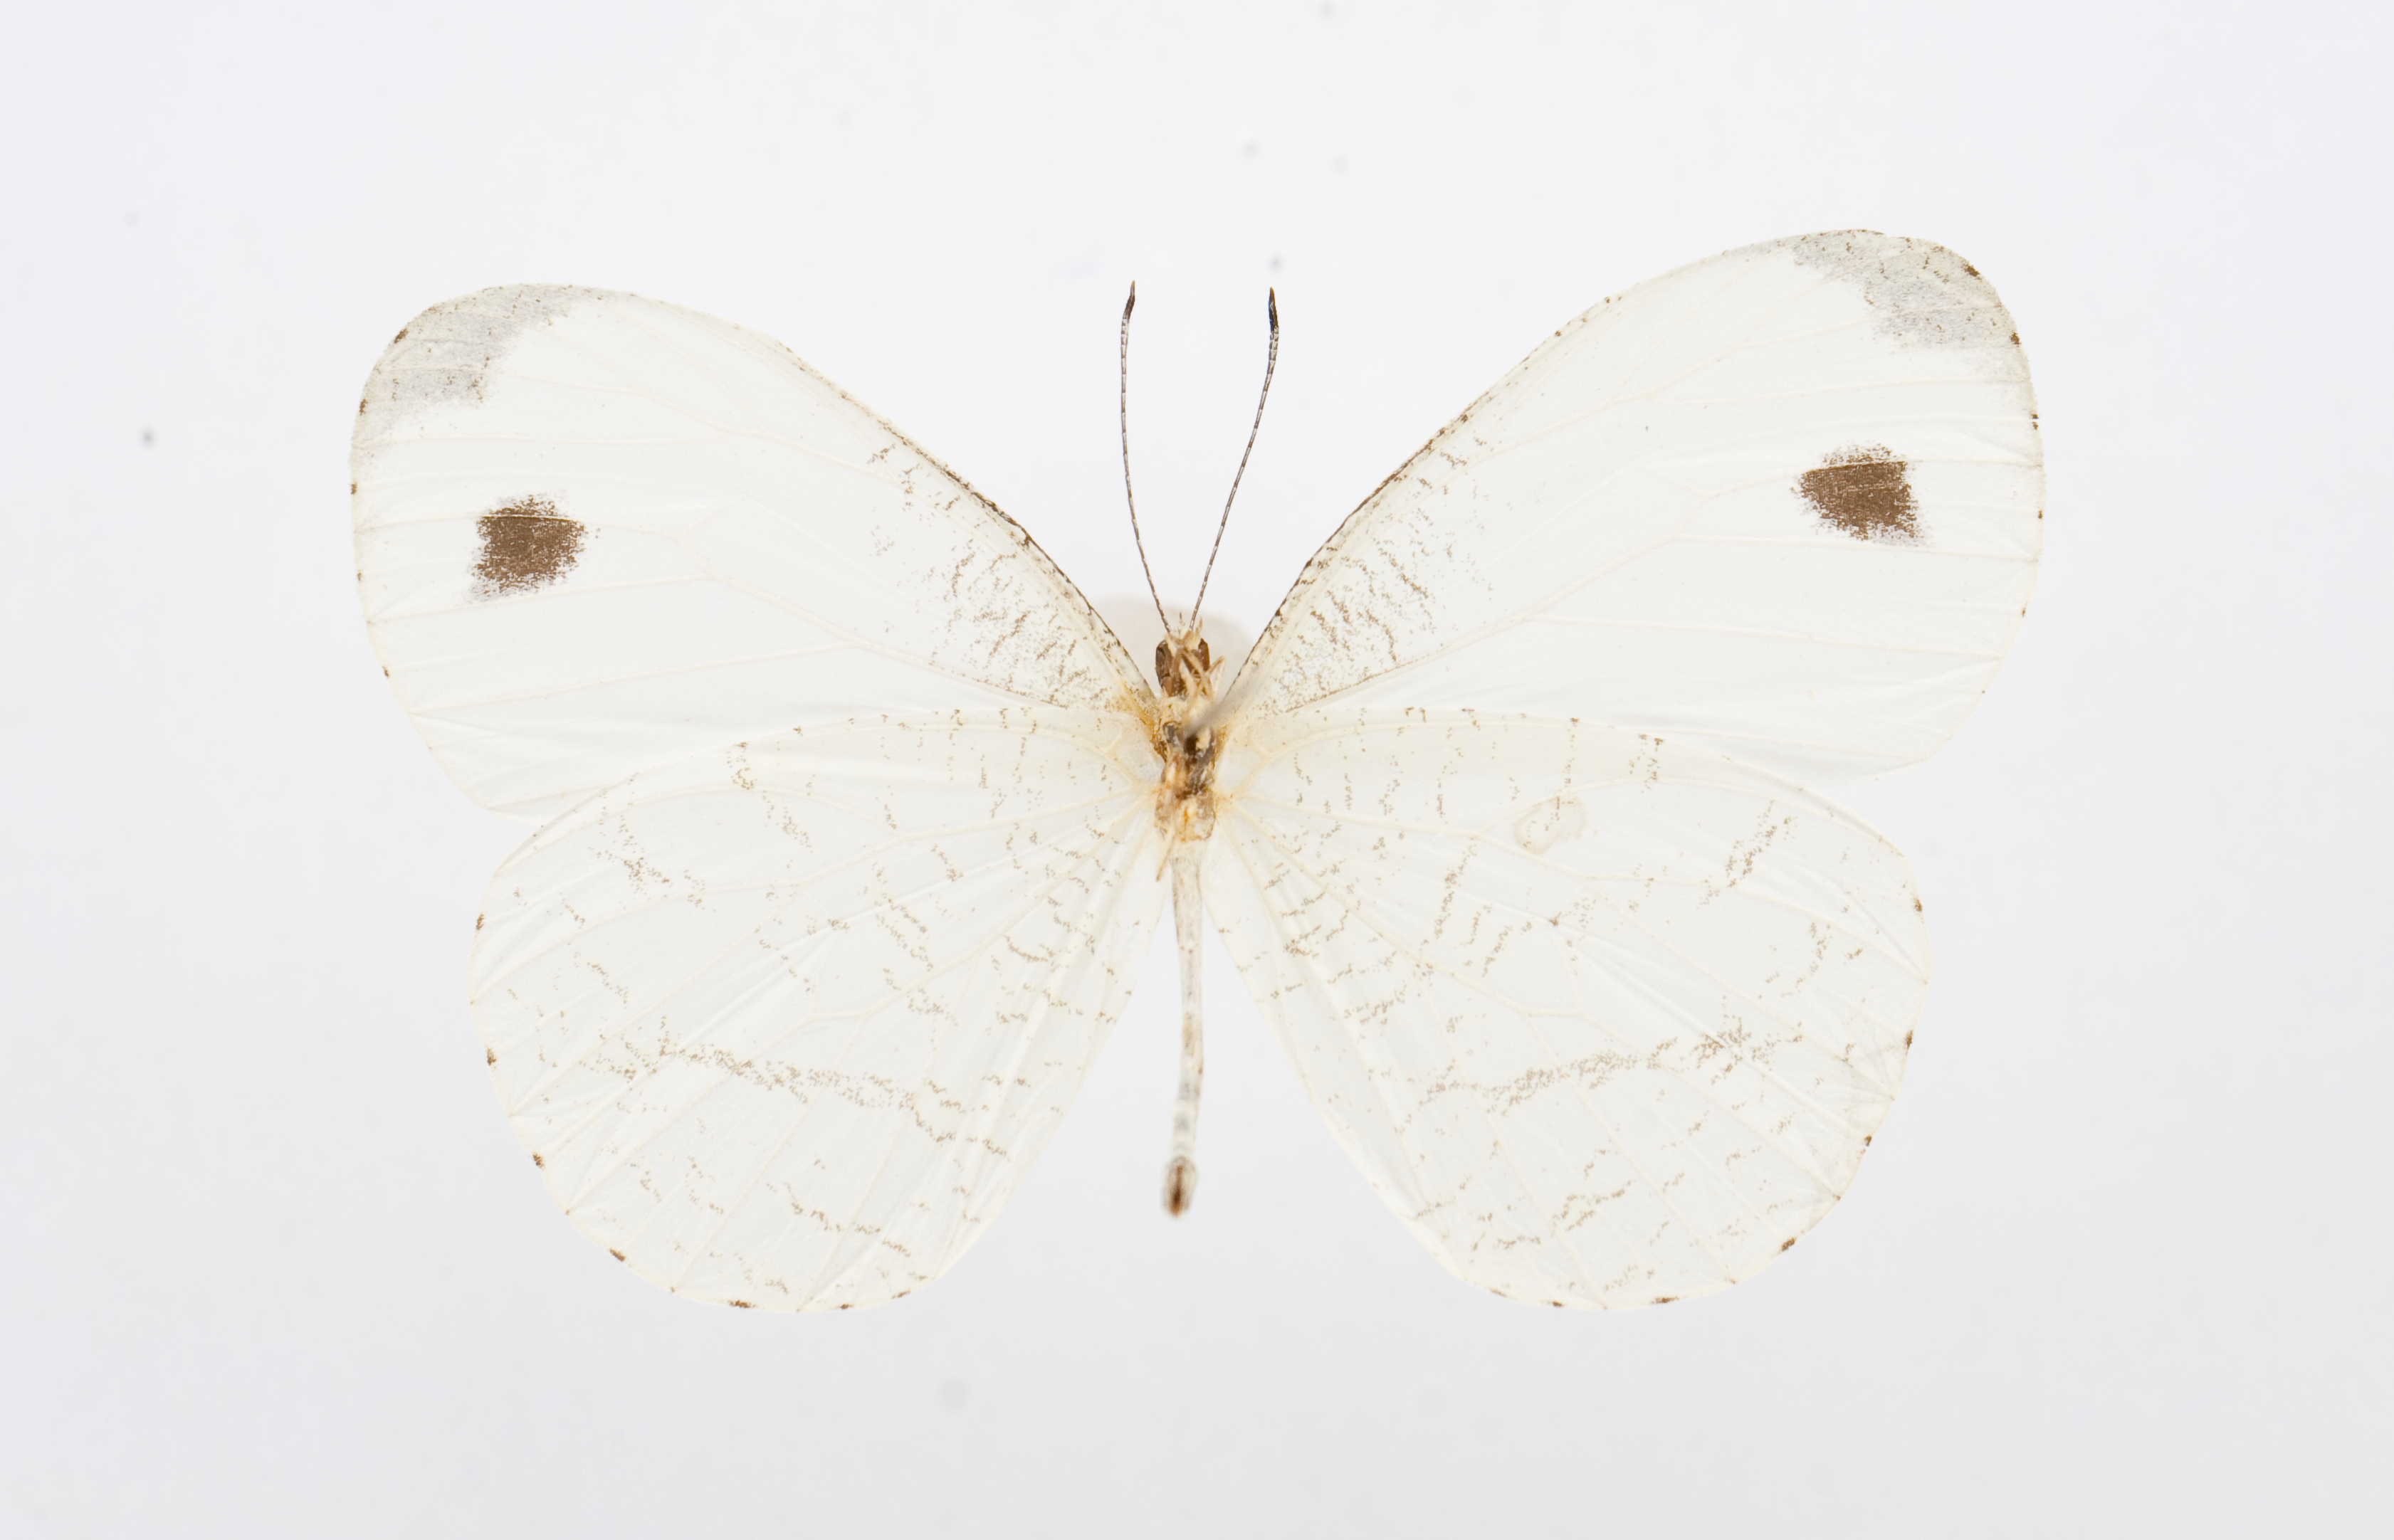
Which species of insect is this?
Leptosia alcesta
